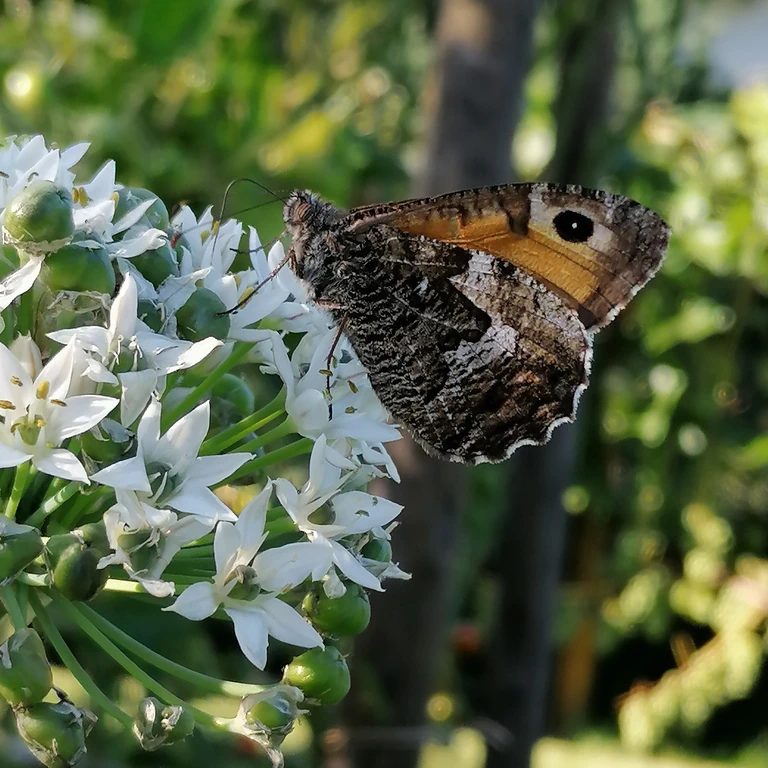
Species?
Hipparchia semele
